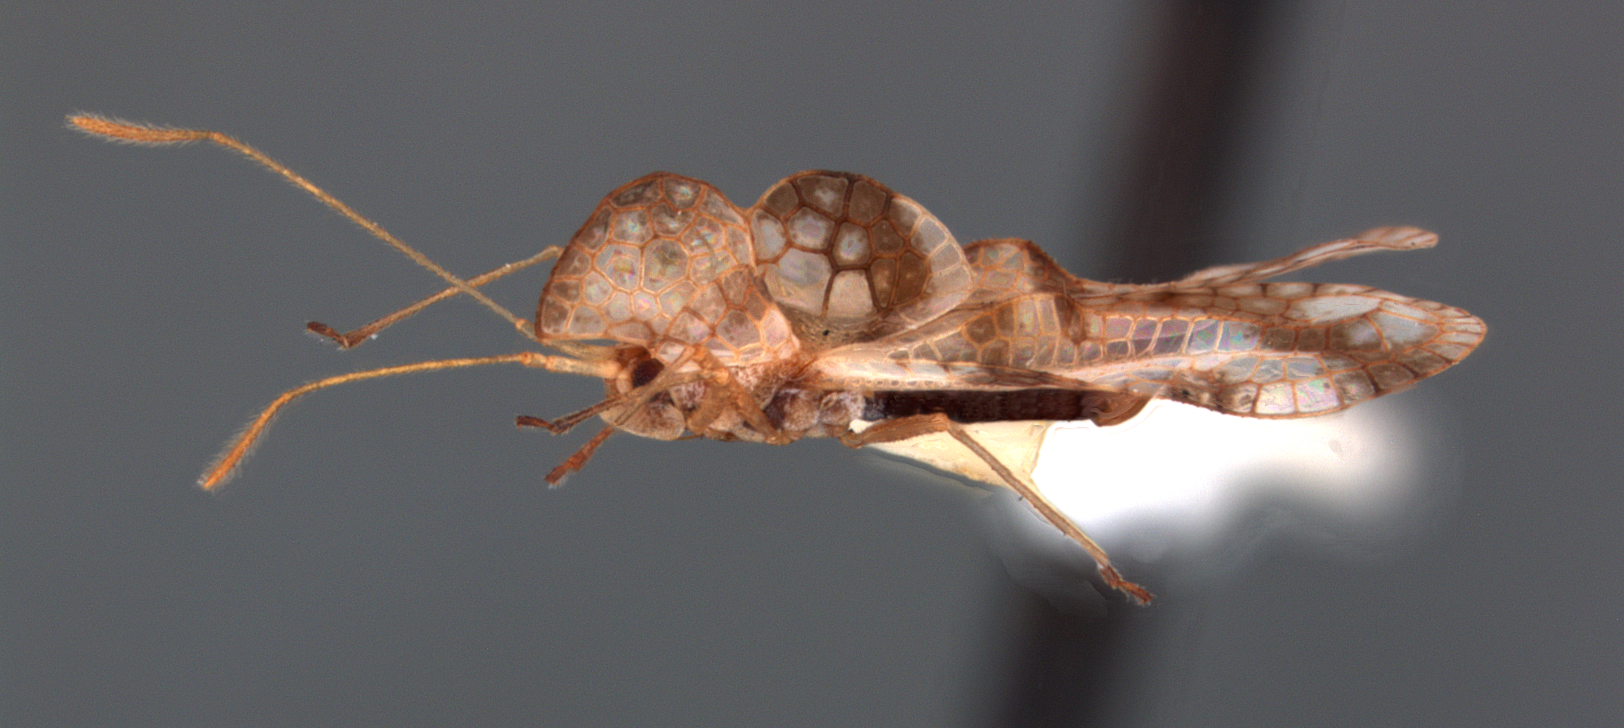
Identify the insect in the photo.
Stephanitis outouana
